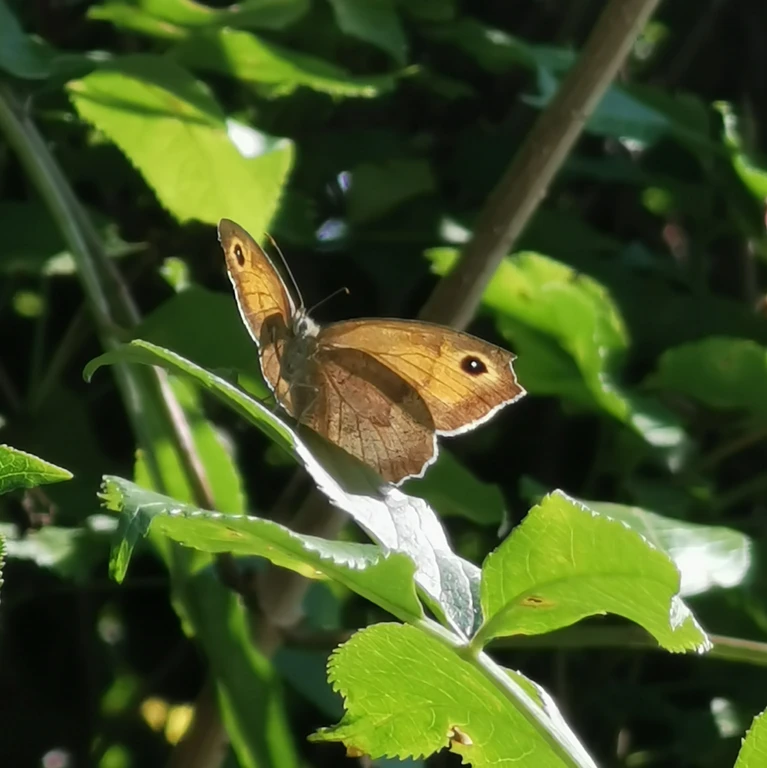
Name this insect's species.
Maniola jurtina
